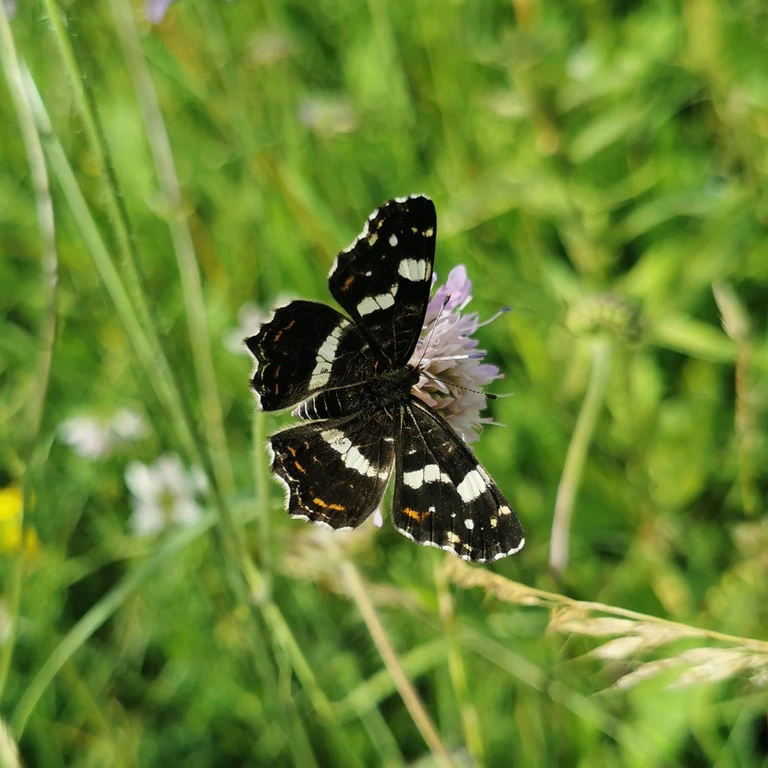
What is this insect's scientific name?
Araschnia levana
